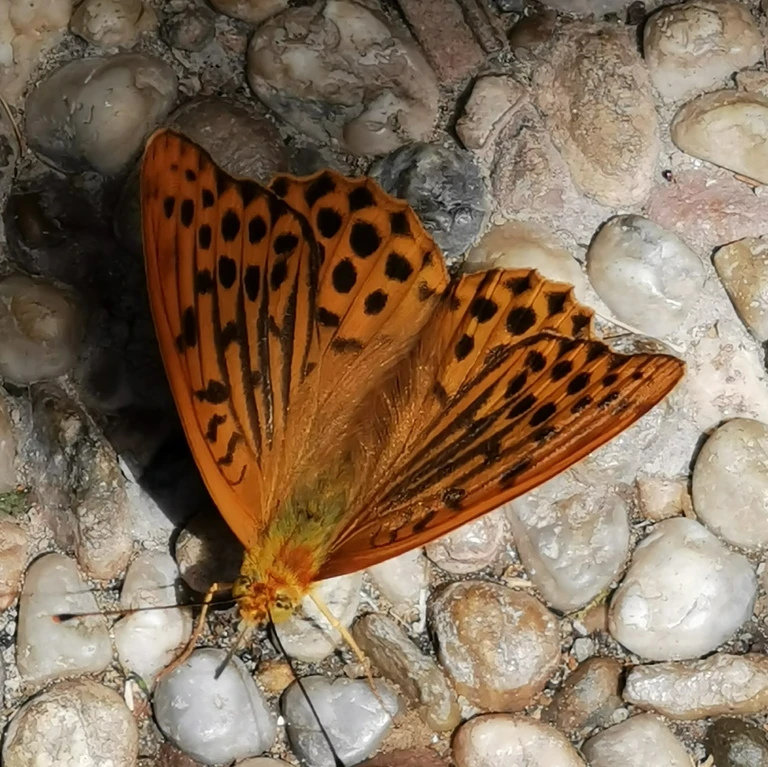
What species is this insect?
Argynnis paphia
